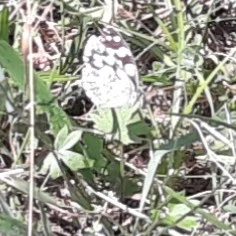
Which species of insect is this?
Melanargia galathea
